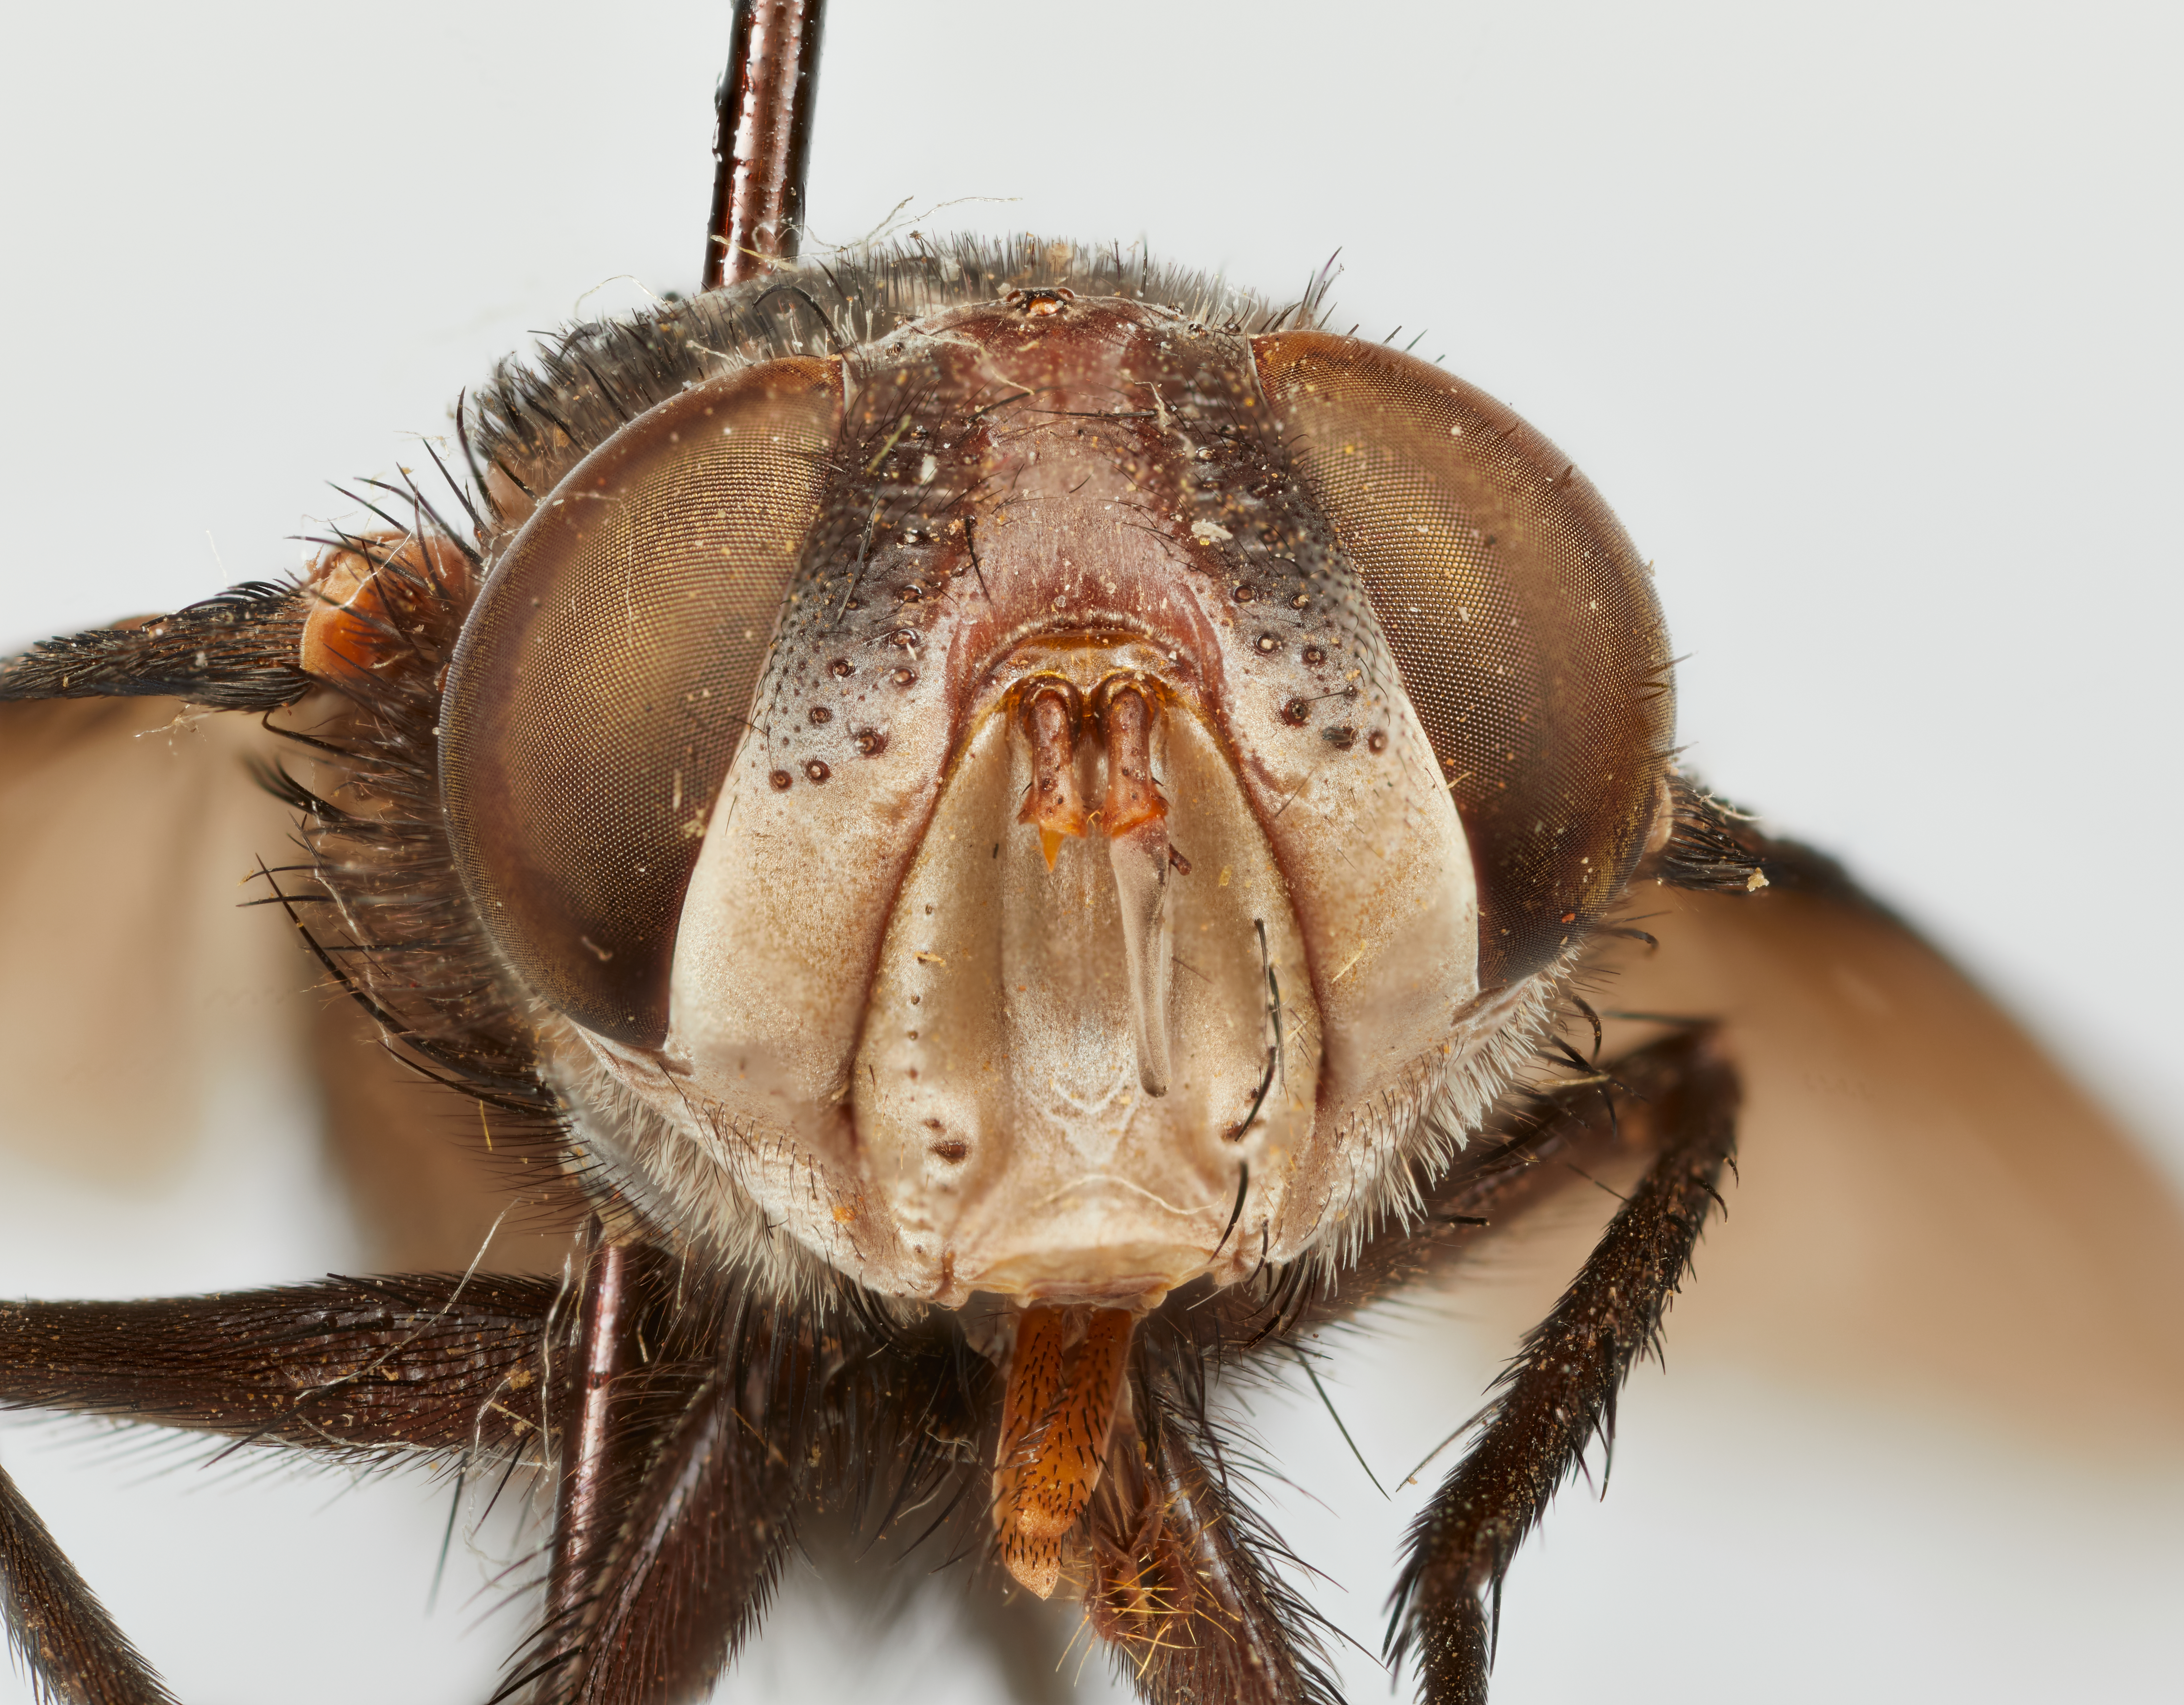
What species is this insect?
Belvosia ciliata
